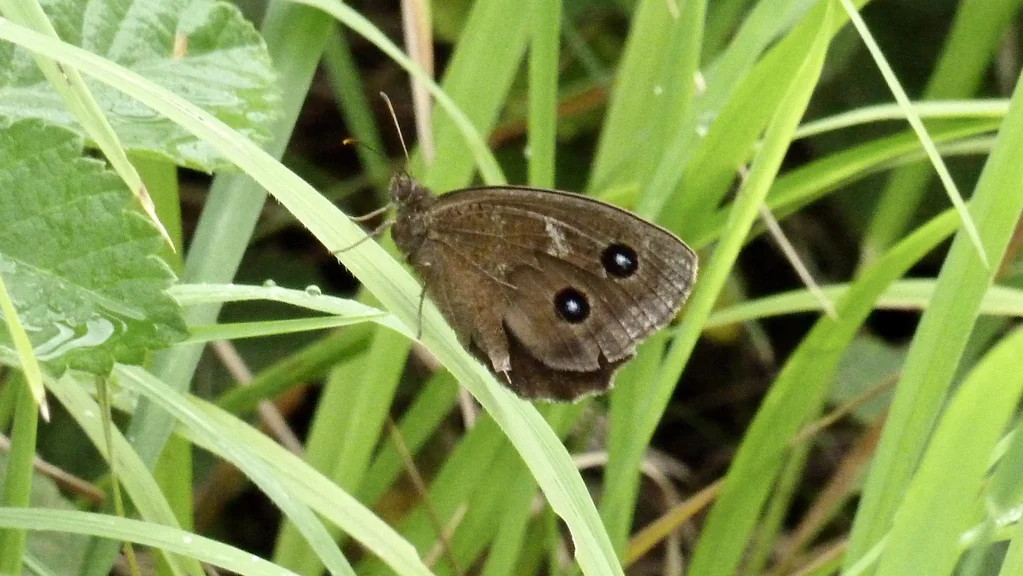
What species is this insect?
Minois dryas
